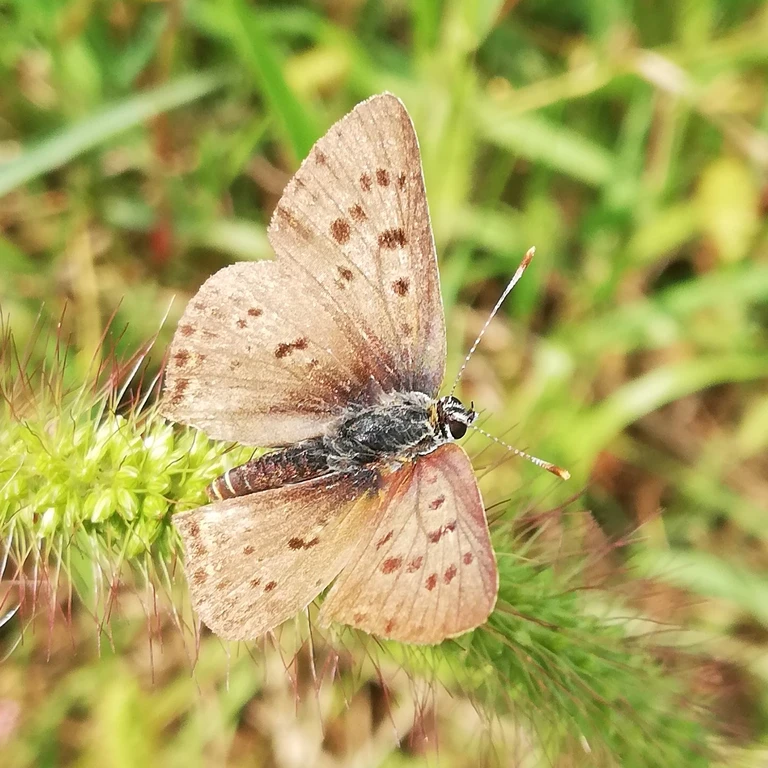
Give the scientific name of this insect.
Lycaena tityrus (also Loweia tityrus)
